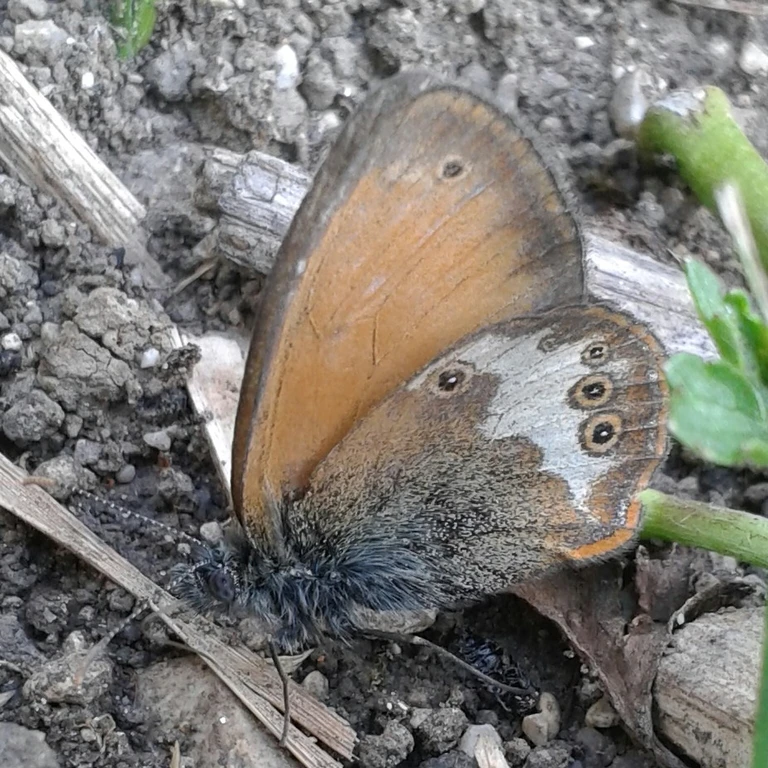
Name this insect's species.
Coenonympha arcania
